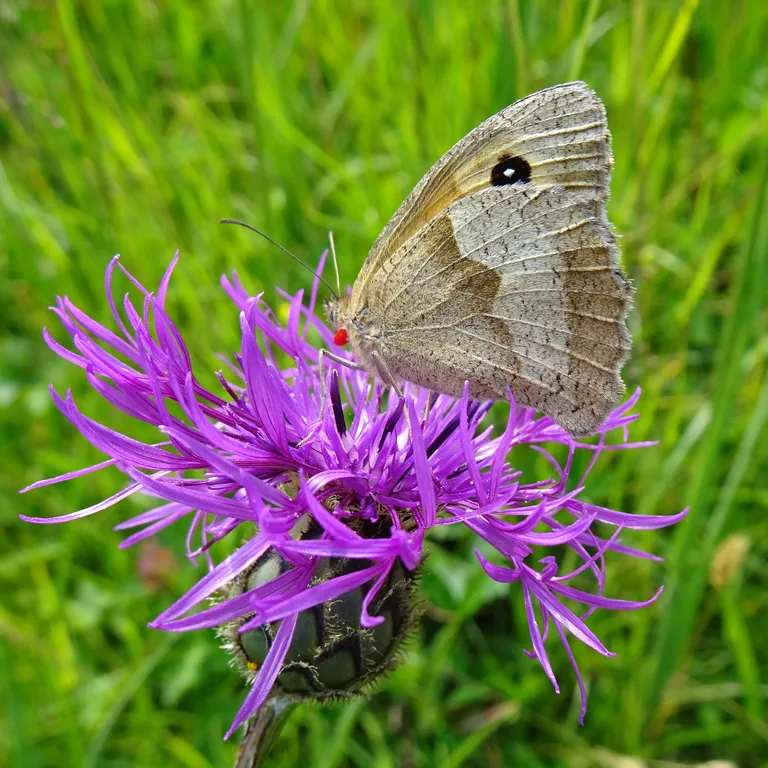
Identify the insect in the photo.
Maniola jurtina
